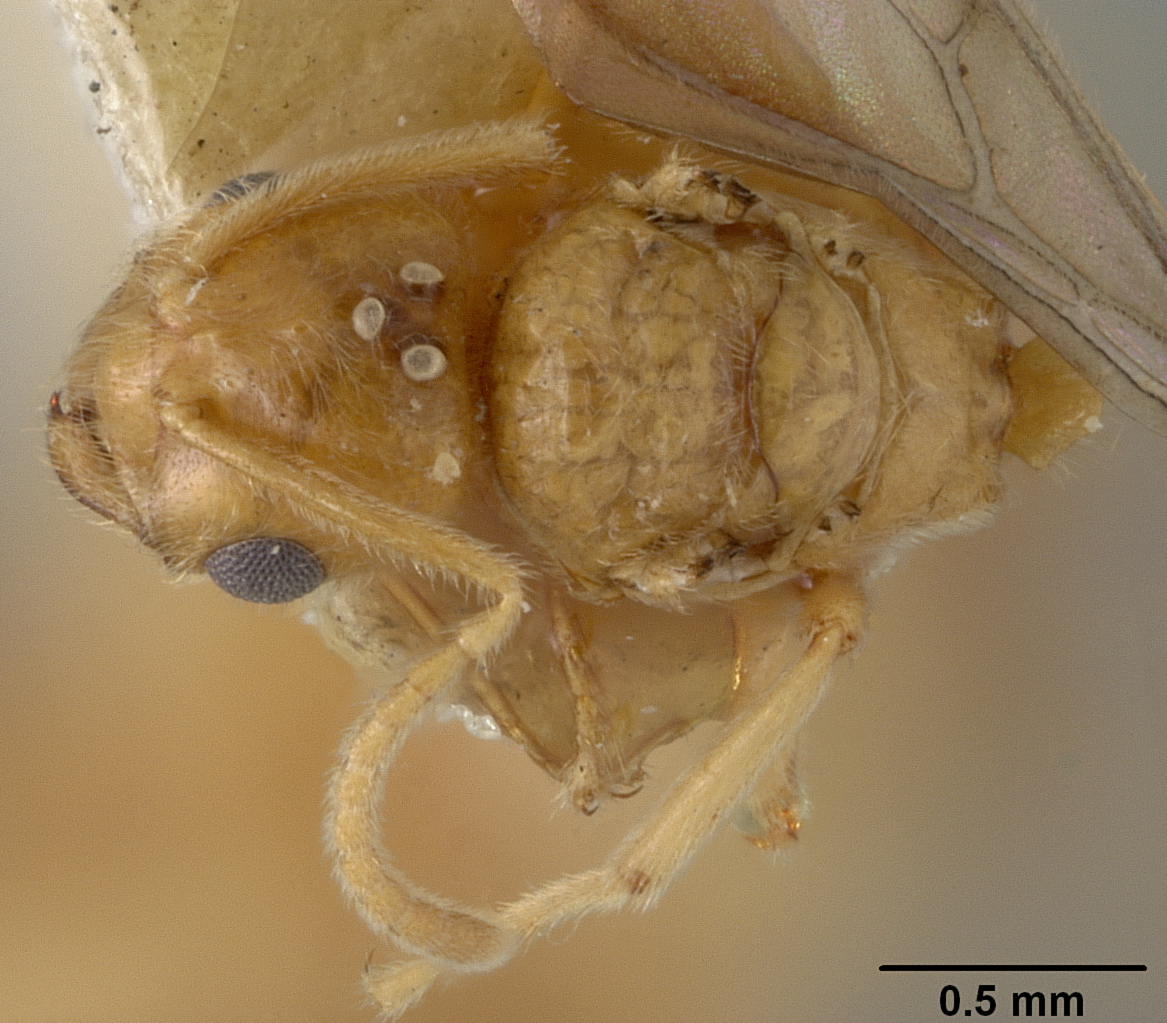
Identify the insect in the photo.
Camponotus elysii
